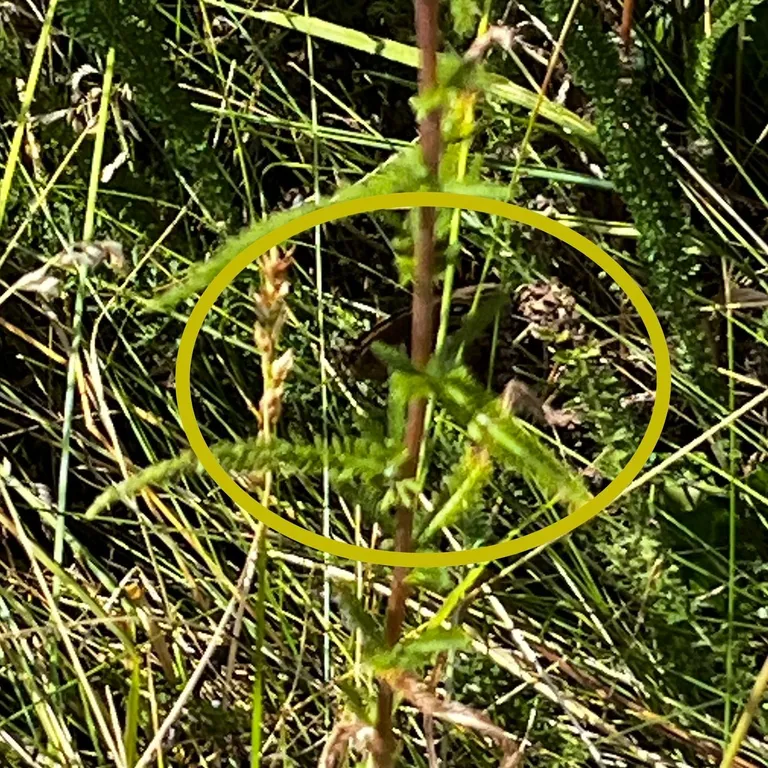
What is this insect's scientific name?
Minois dryas
